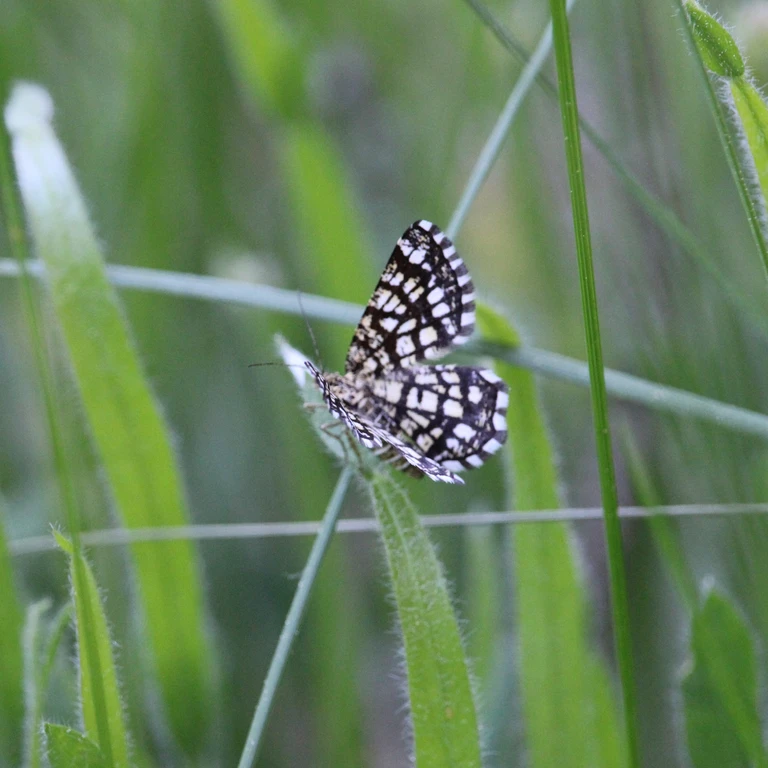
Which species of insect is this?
Chiasmia clathrata
